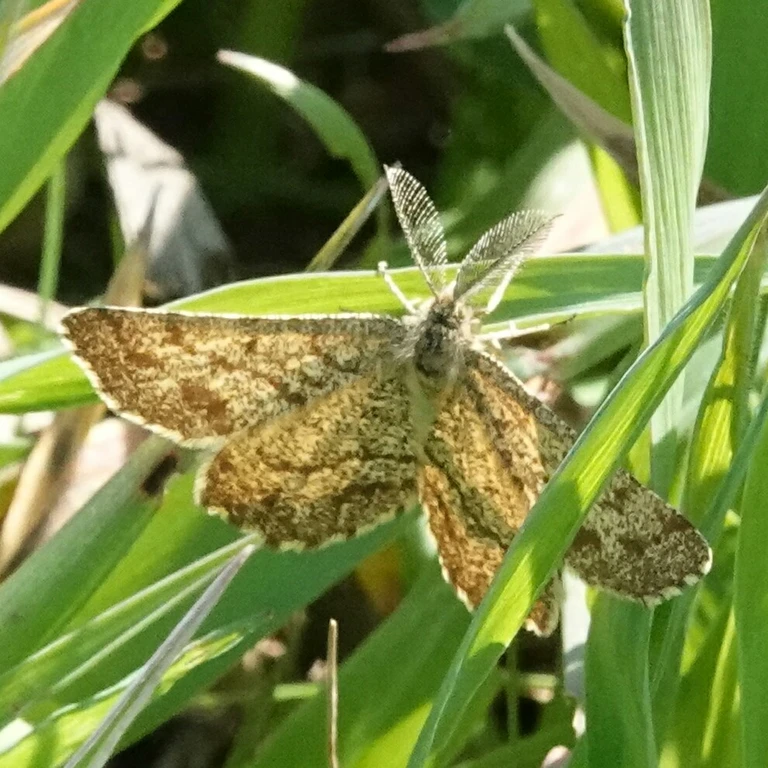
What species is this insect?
Ematurga atomaria
